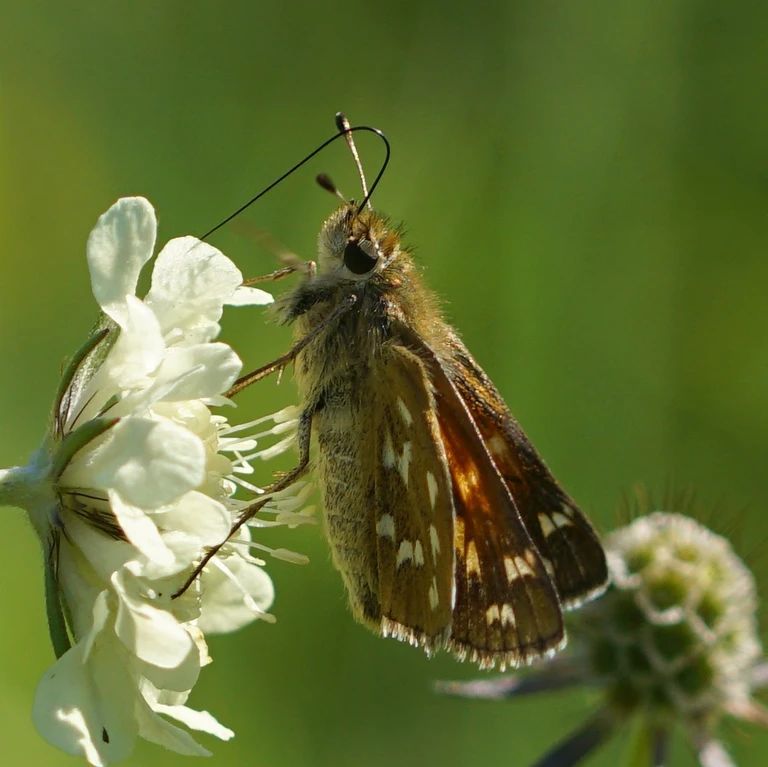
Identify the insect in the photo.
Hesperia comma
